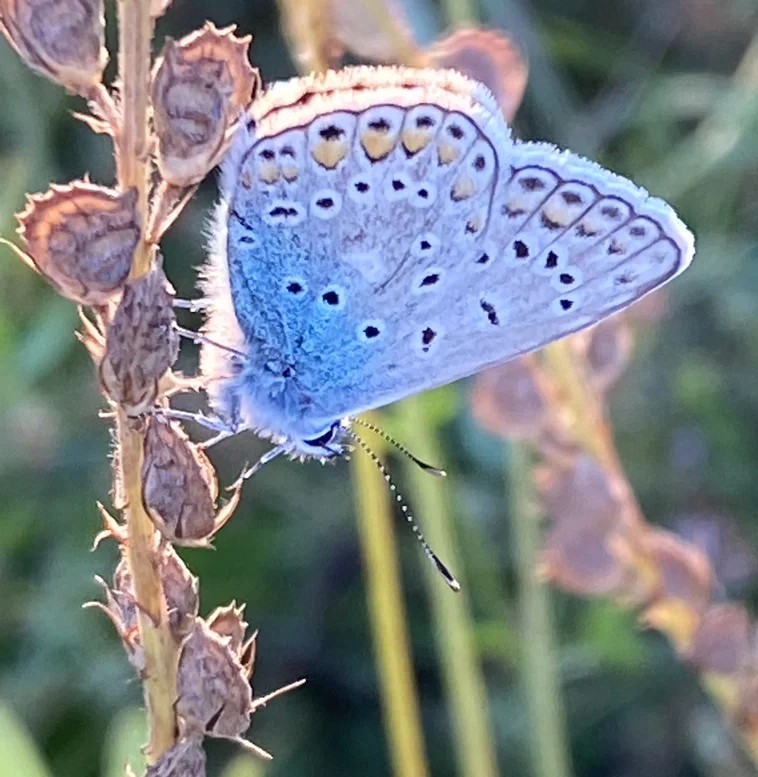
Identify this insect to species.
Polyommatus icarus
